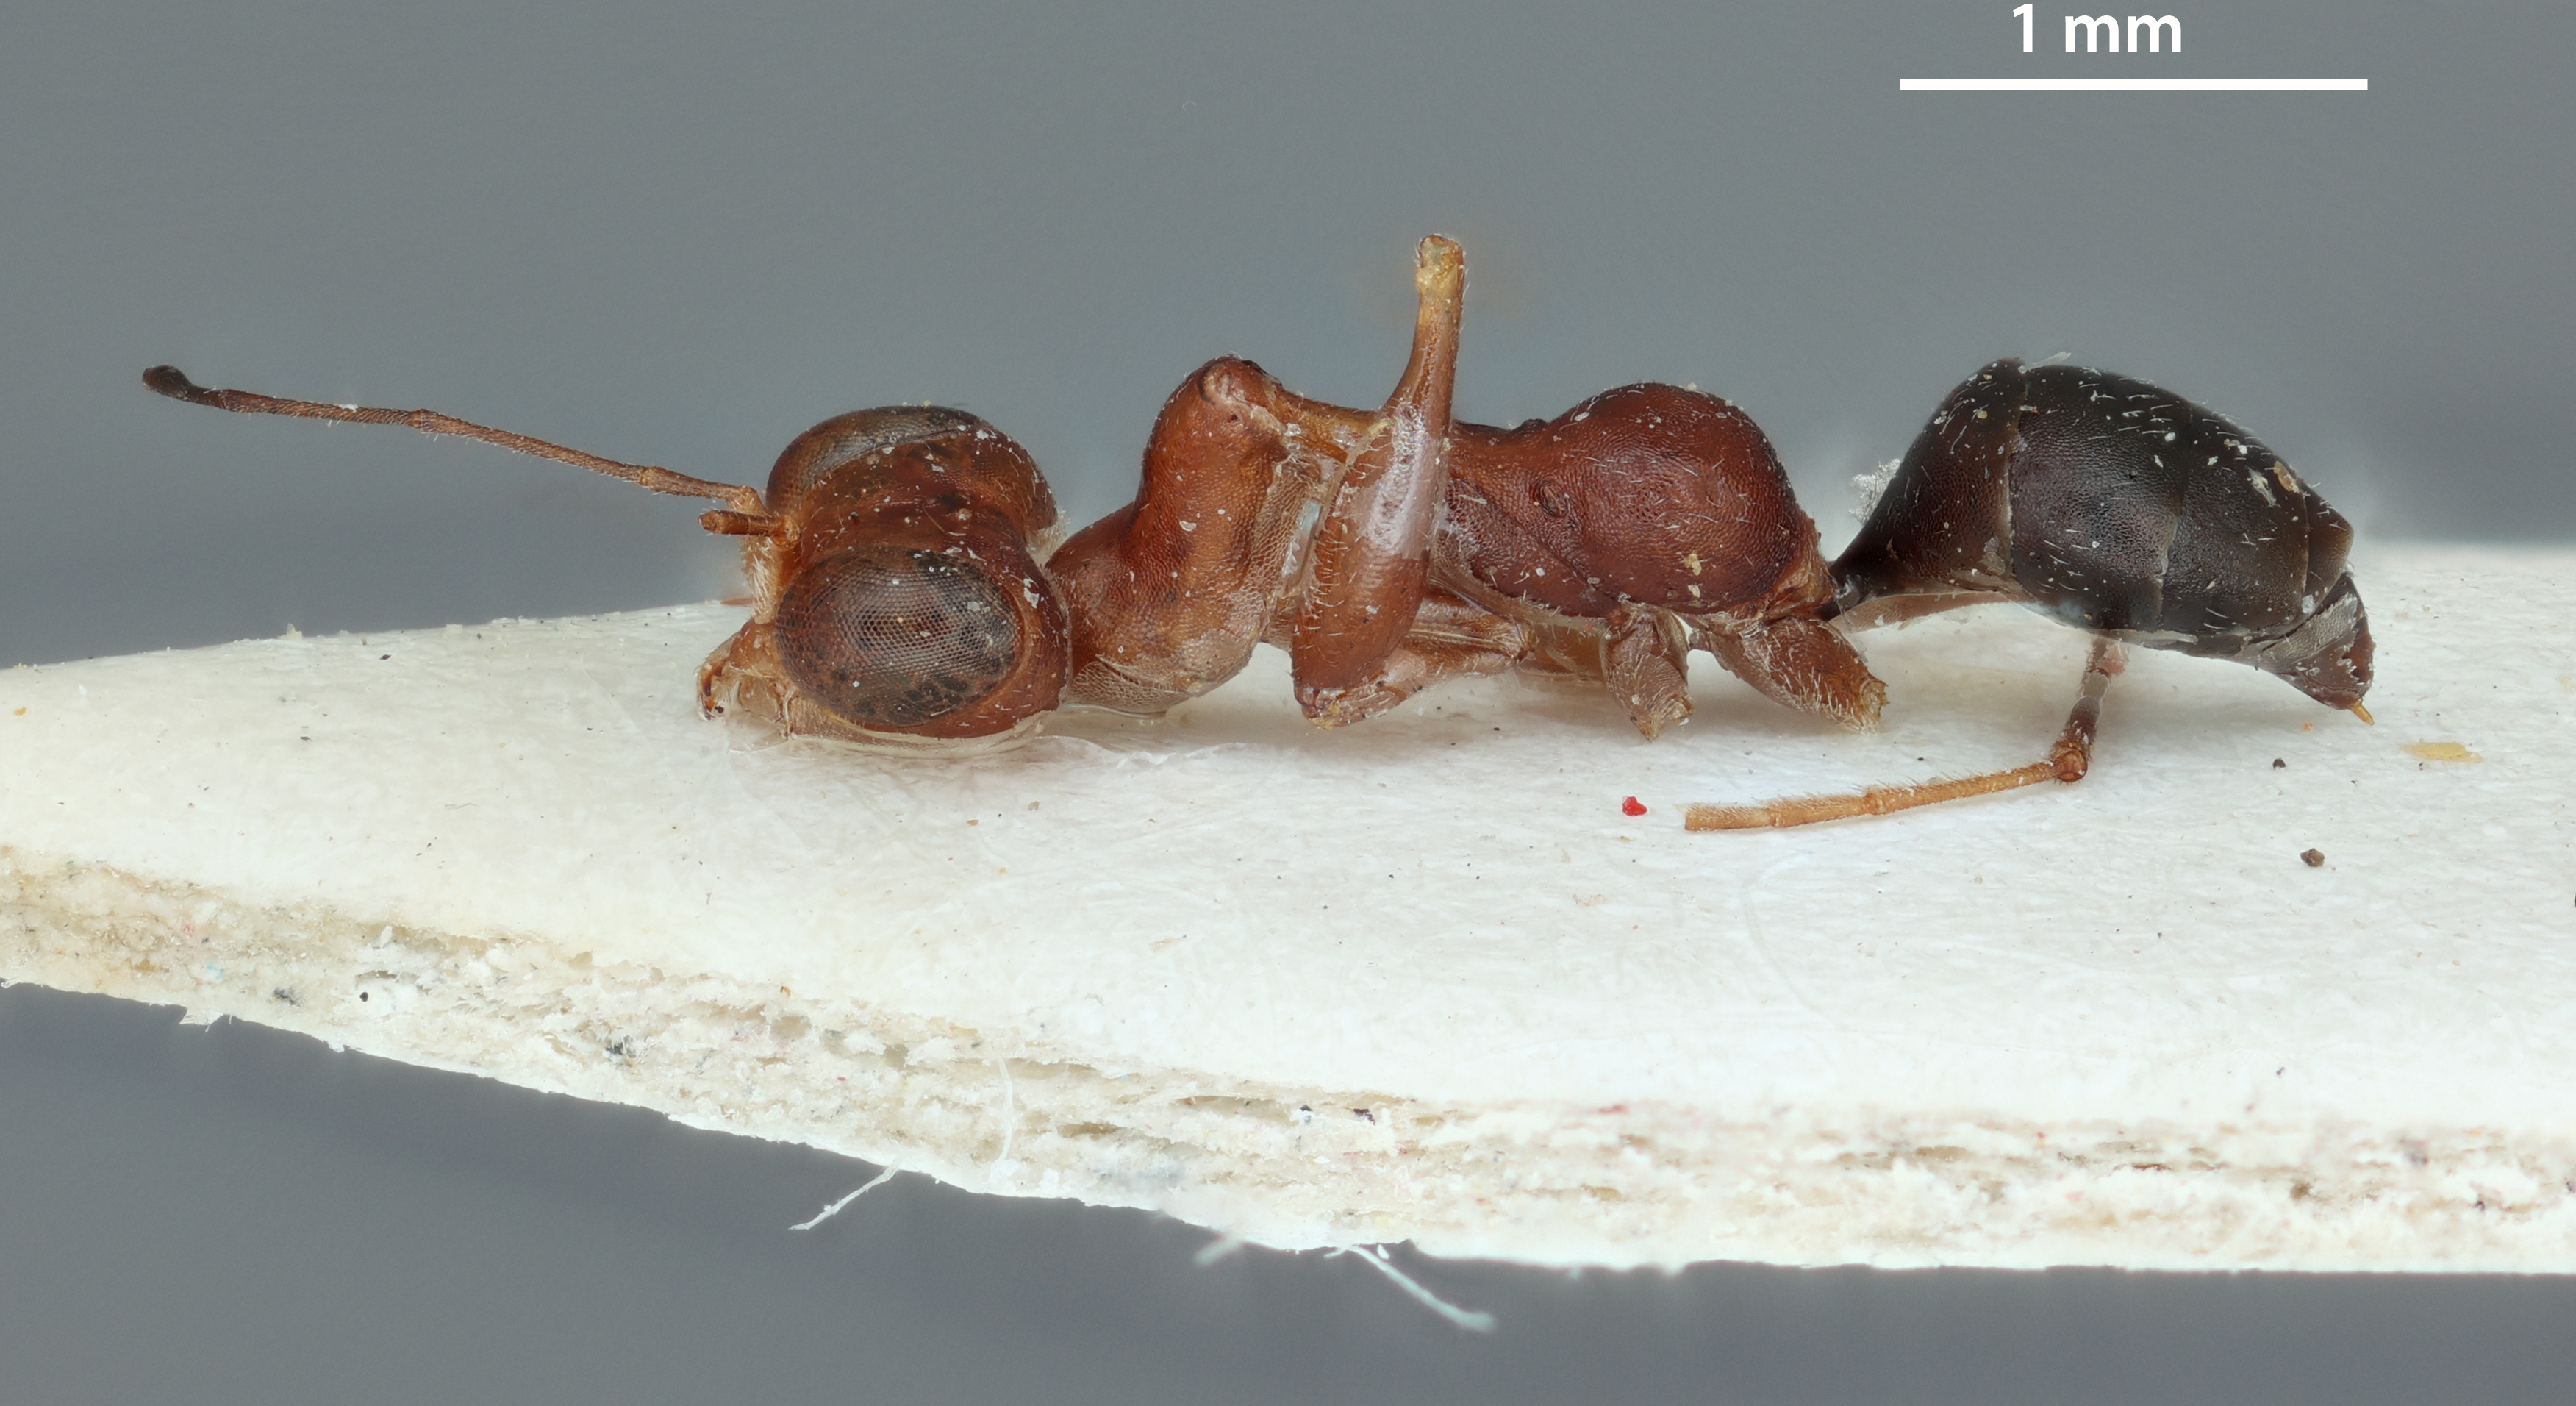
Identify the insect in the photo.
Agonatopus suturalis
